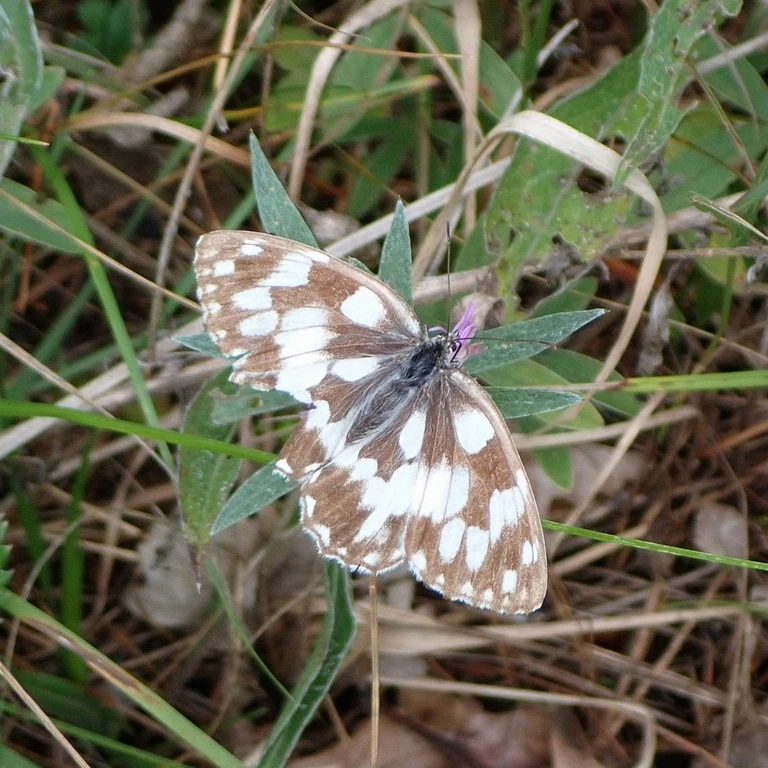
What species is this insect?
Melanargia galathea
